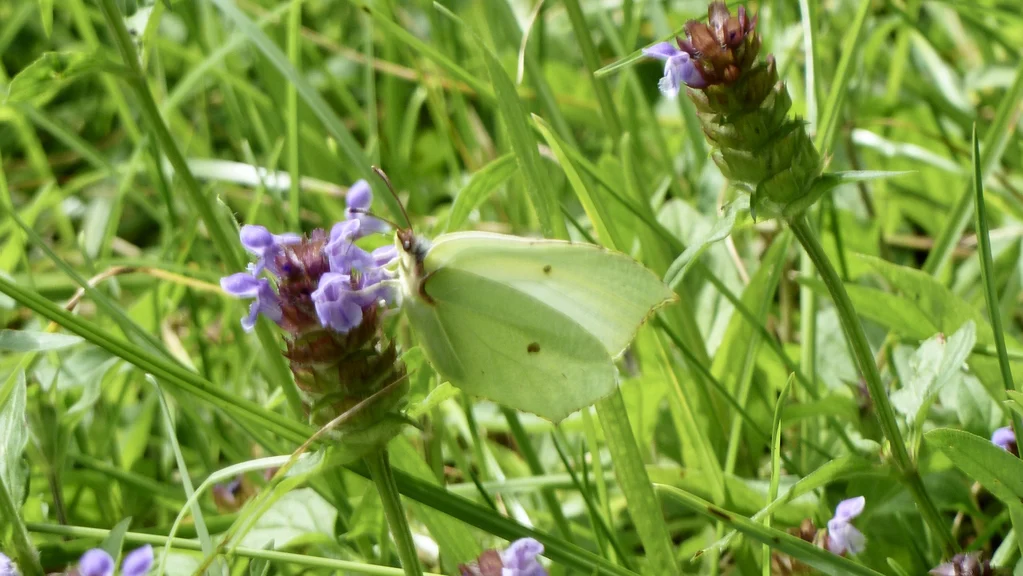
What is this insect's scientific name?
Gonepteryx rhamni
